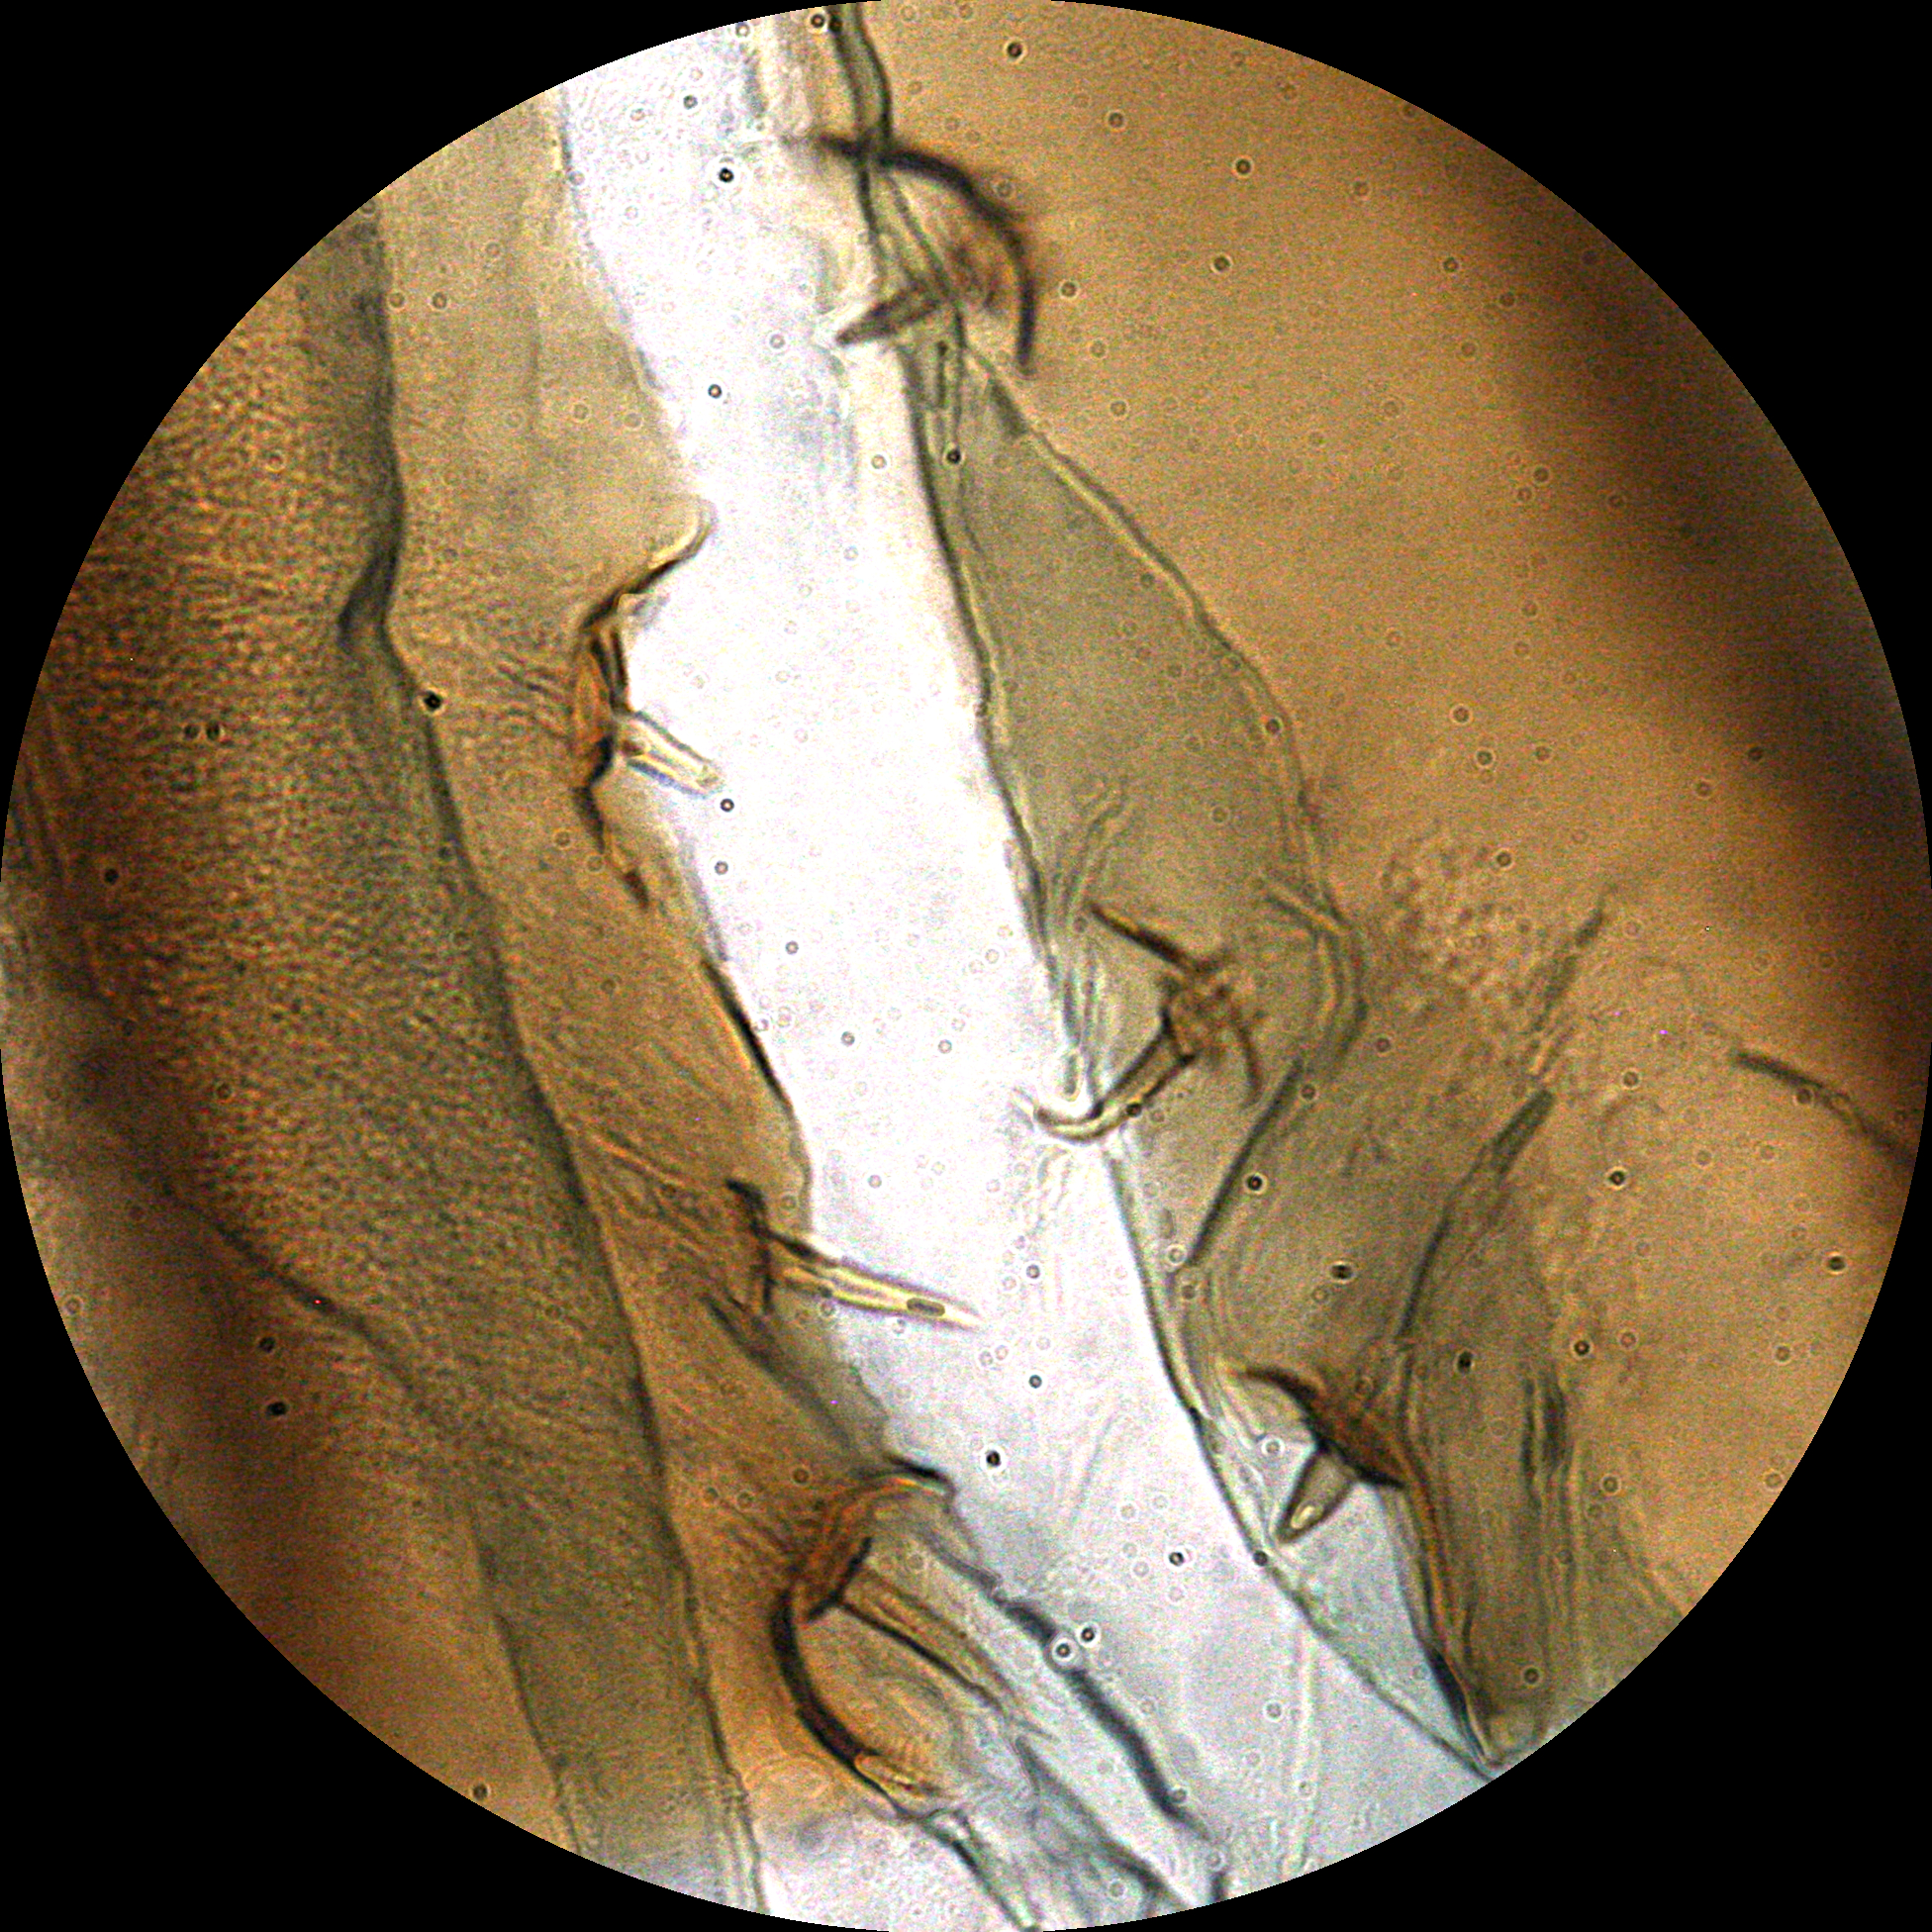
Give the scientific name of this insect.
Niditinea fuscella
